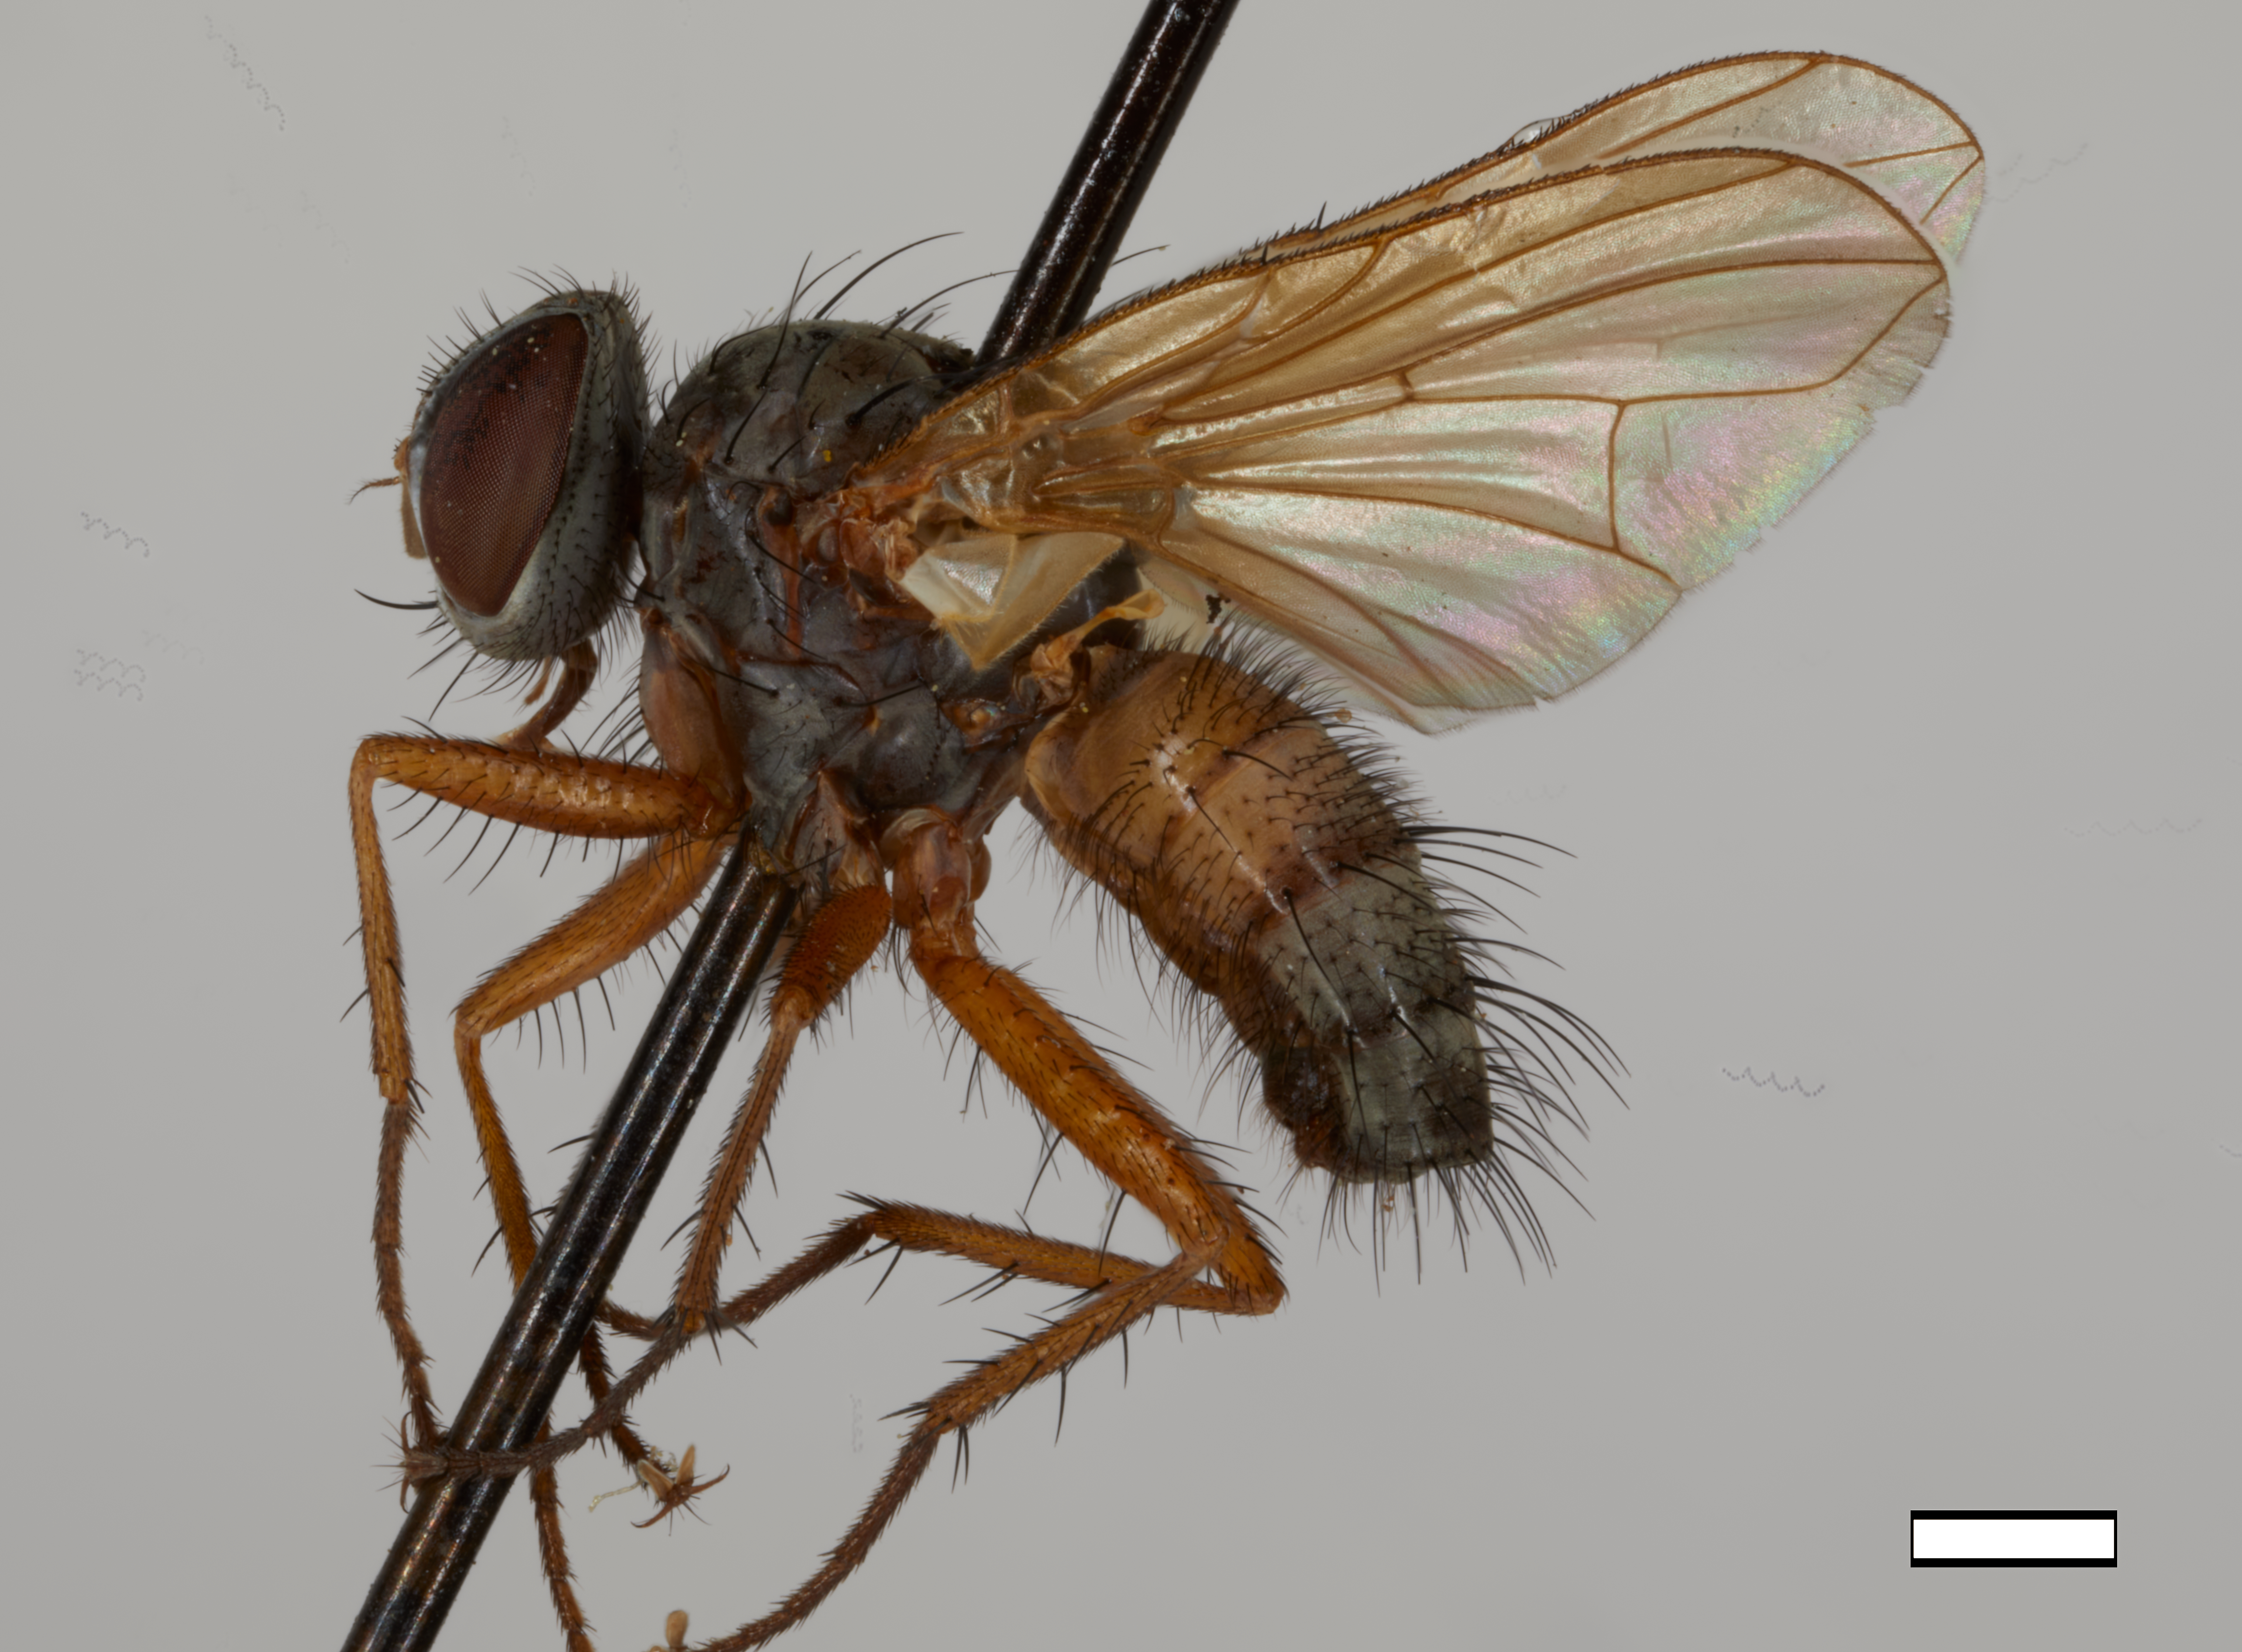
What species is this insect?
Opelousia flavescens
